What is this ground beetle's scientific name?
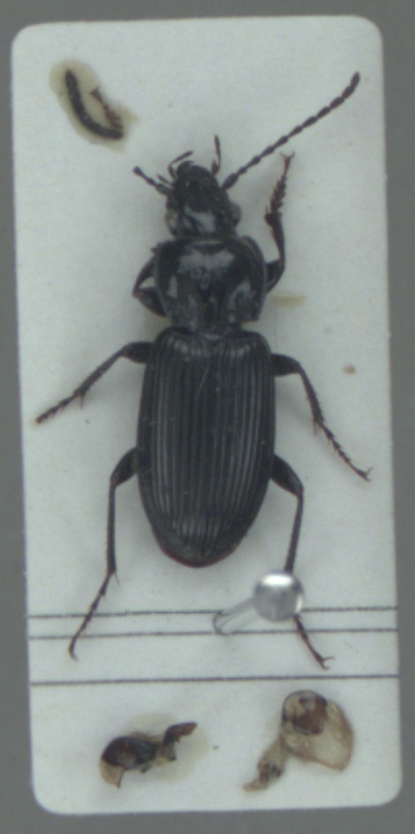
Pterostichus nigrita
